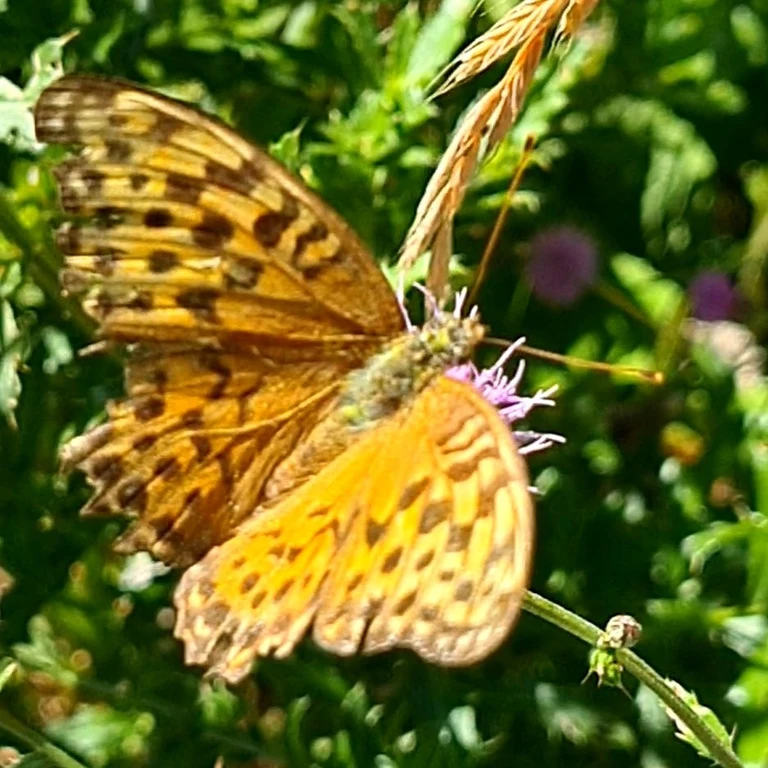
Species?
Argynnis paphia
